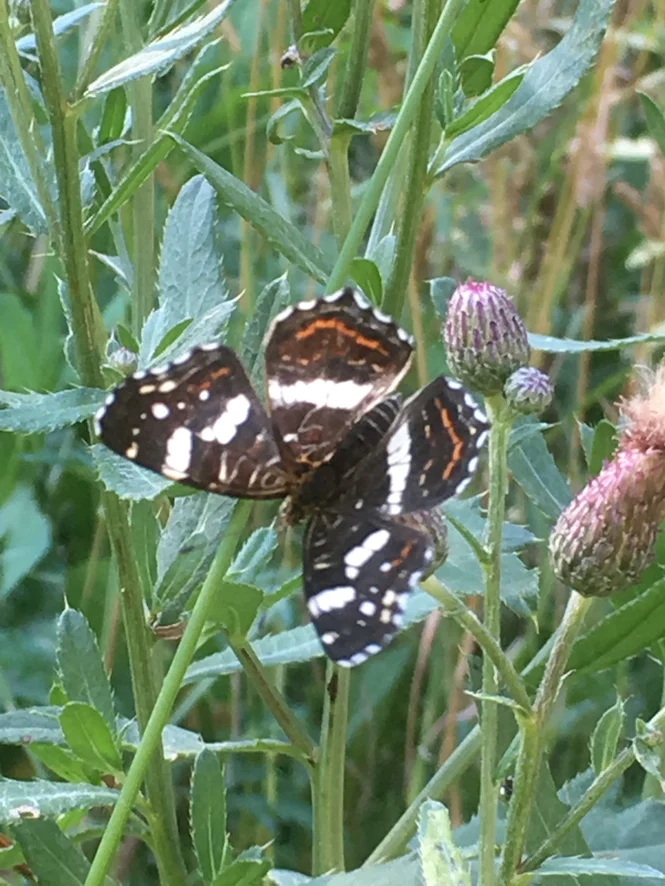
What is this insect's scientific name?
Araschnia levana
